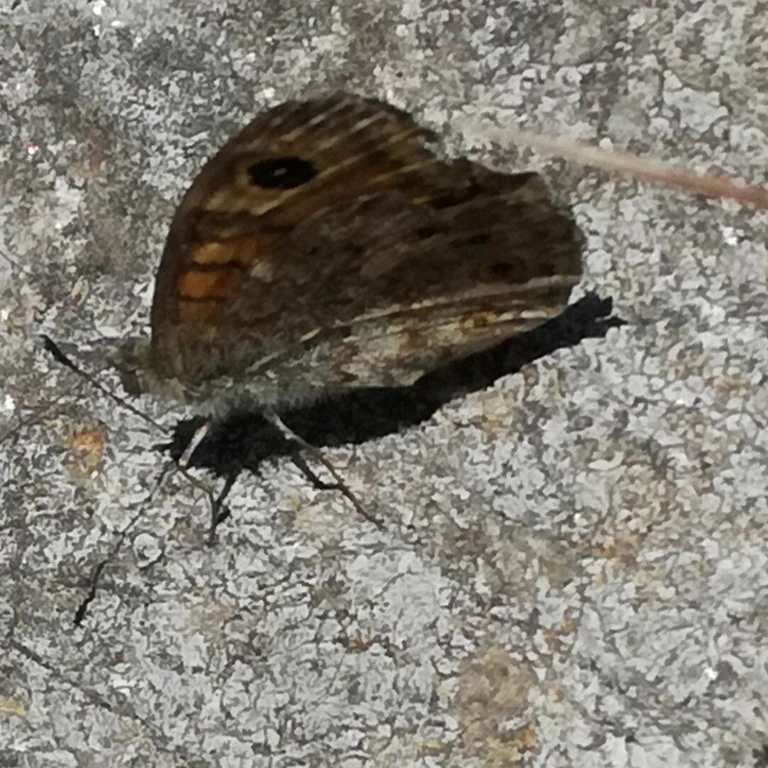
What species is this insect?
Lasiommata megera (also Pararge megera)
